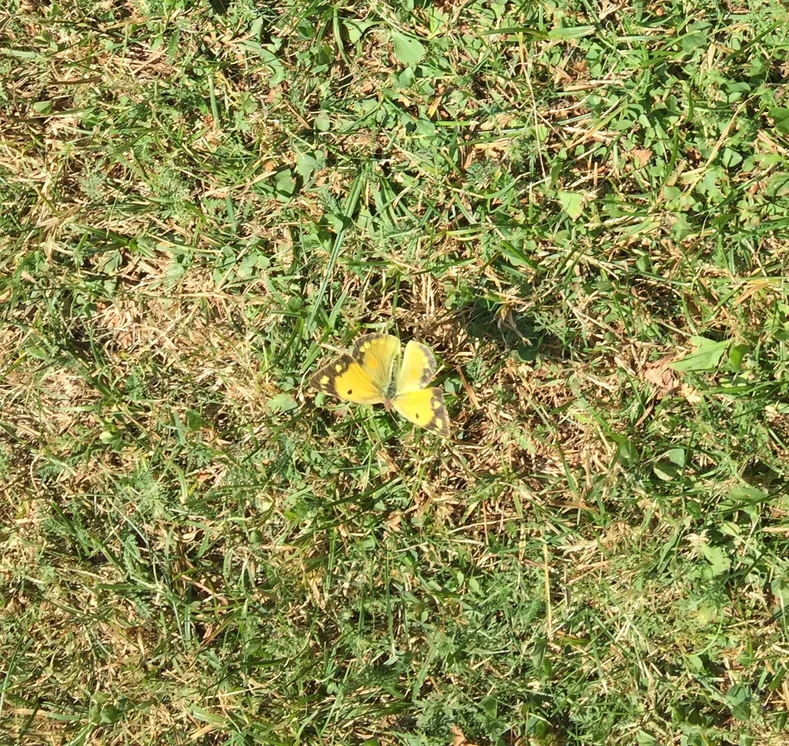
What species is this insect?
Colias croceus
